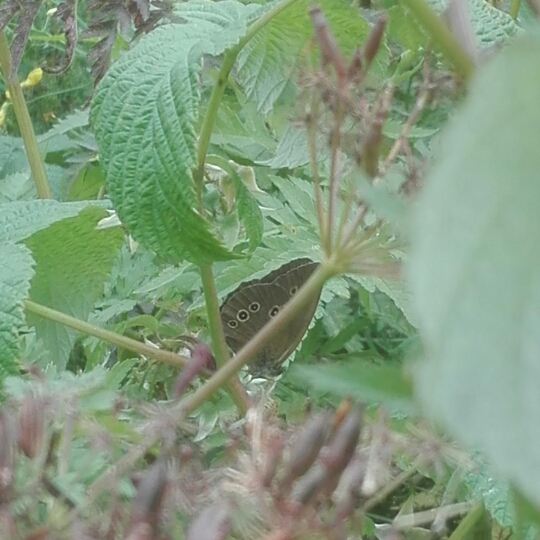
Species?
Aphantopus hyperantus
